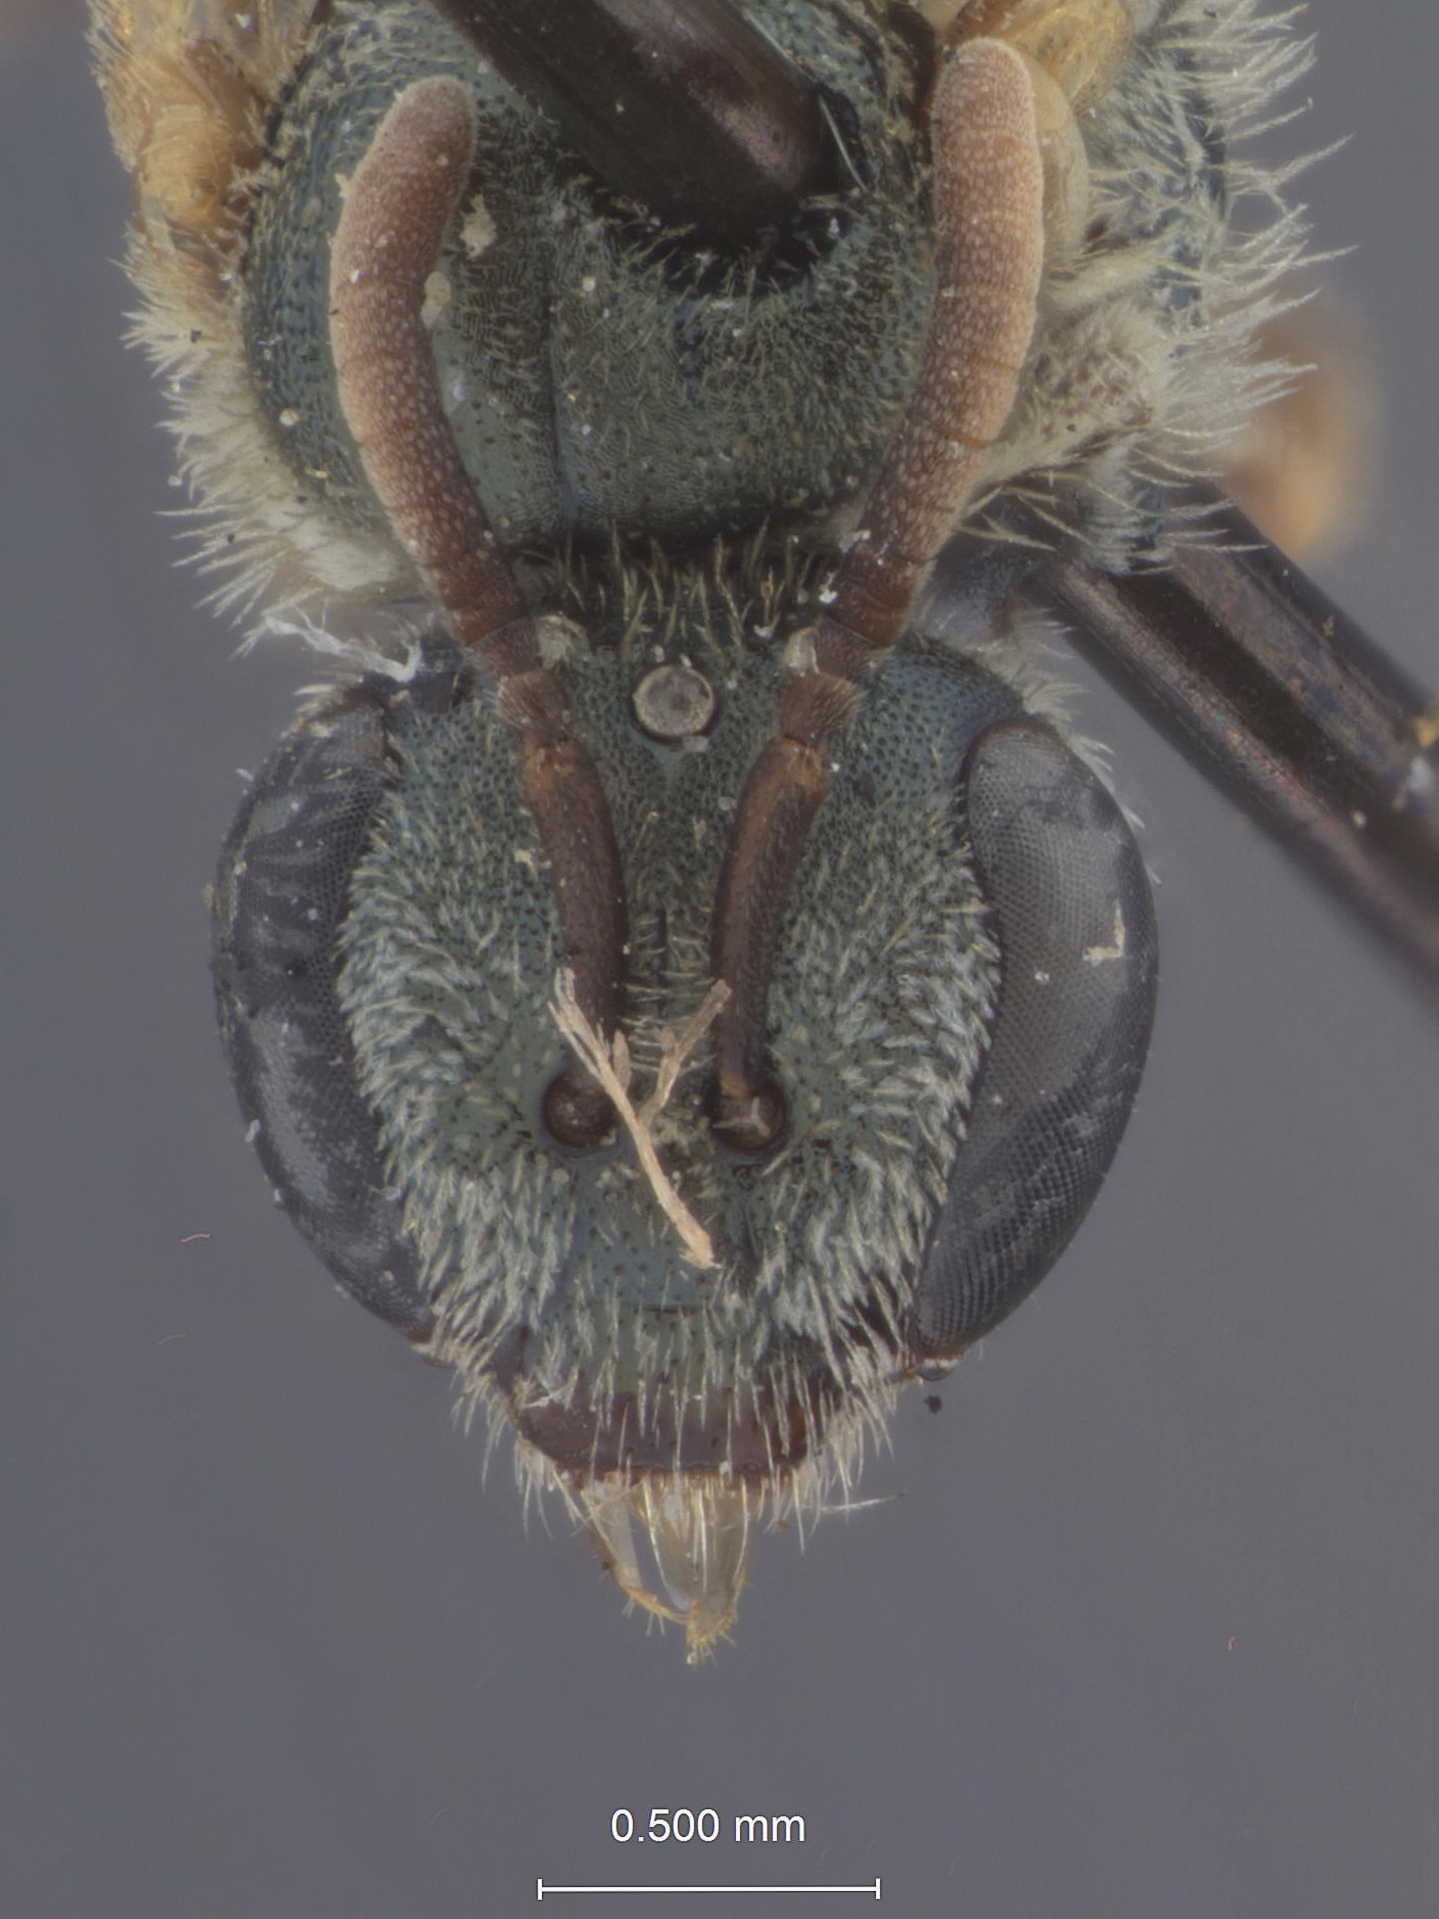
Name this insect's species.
Halictus graenicheri
